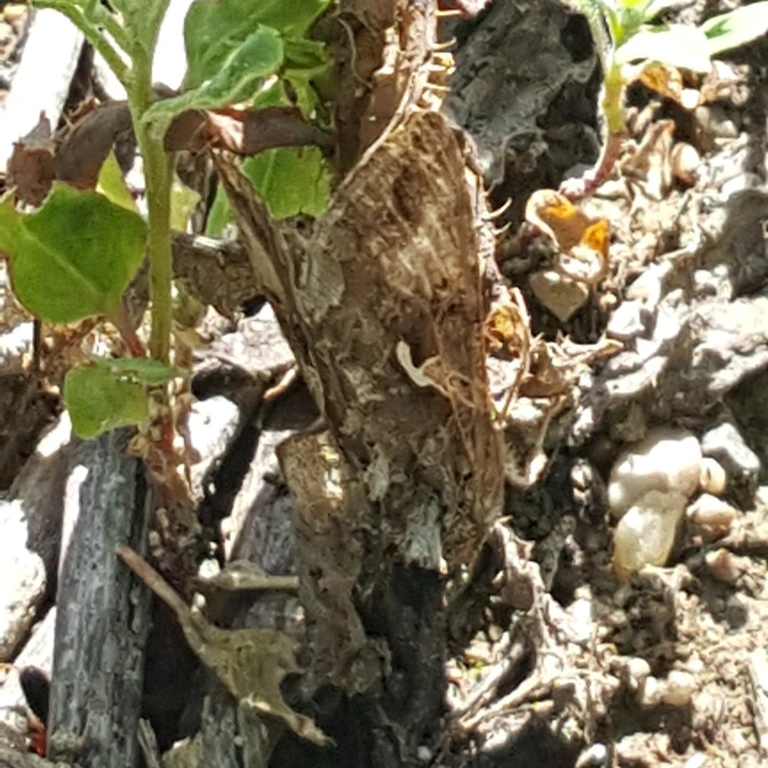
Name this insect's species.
Autographa gamma
